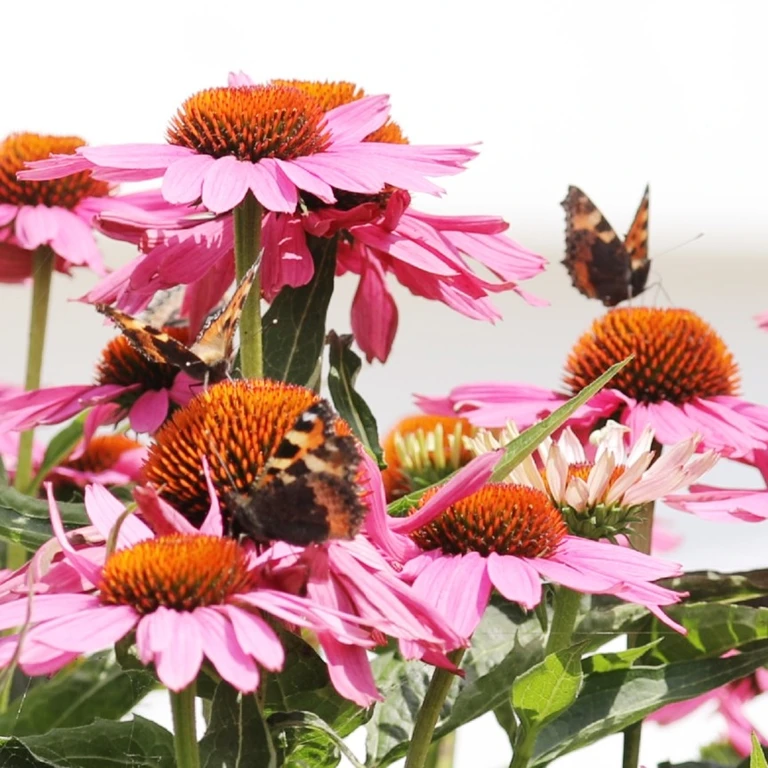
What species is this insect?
Aglais urticae
